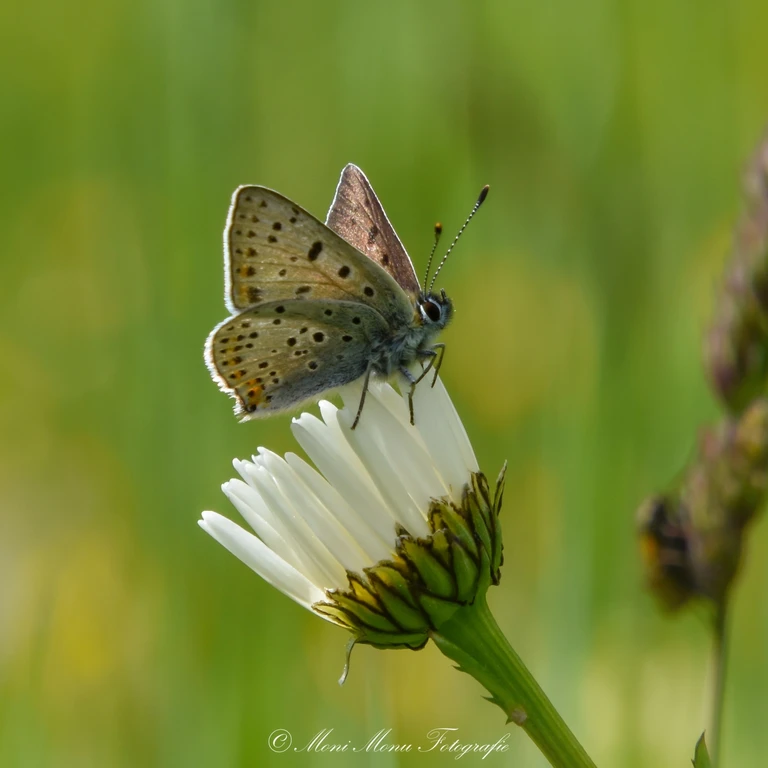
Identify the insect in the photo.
Lycaena tityrus (also Loweia tityrus)
